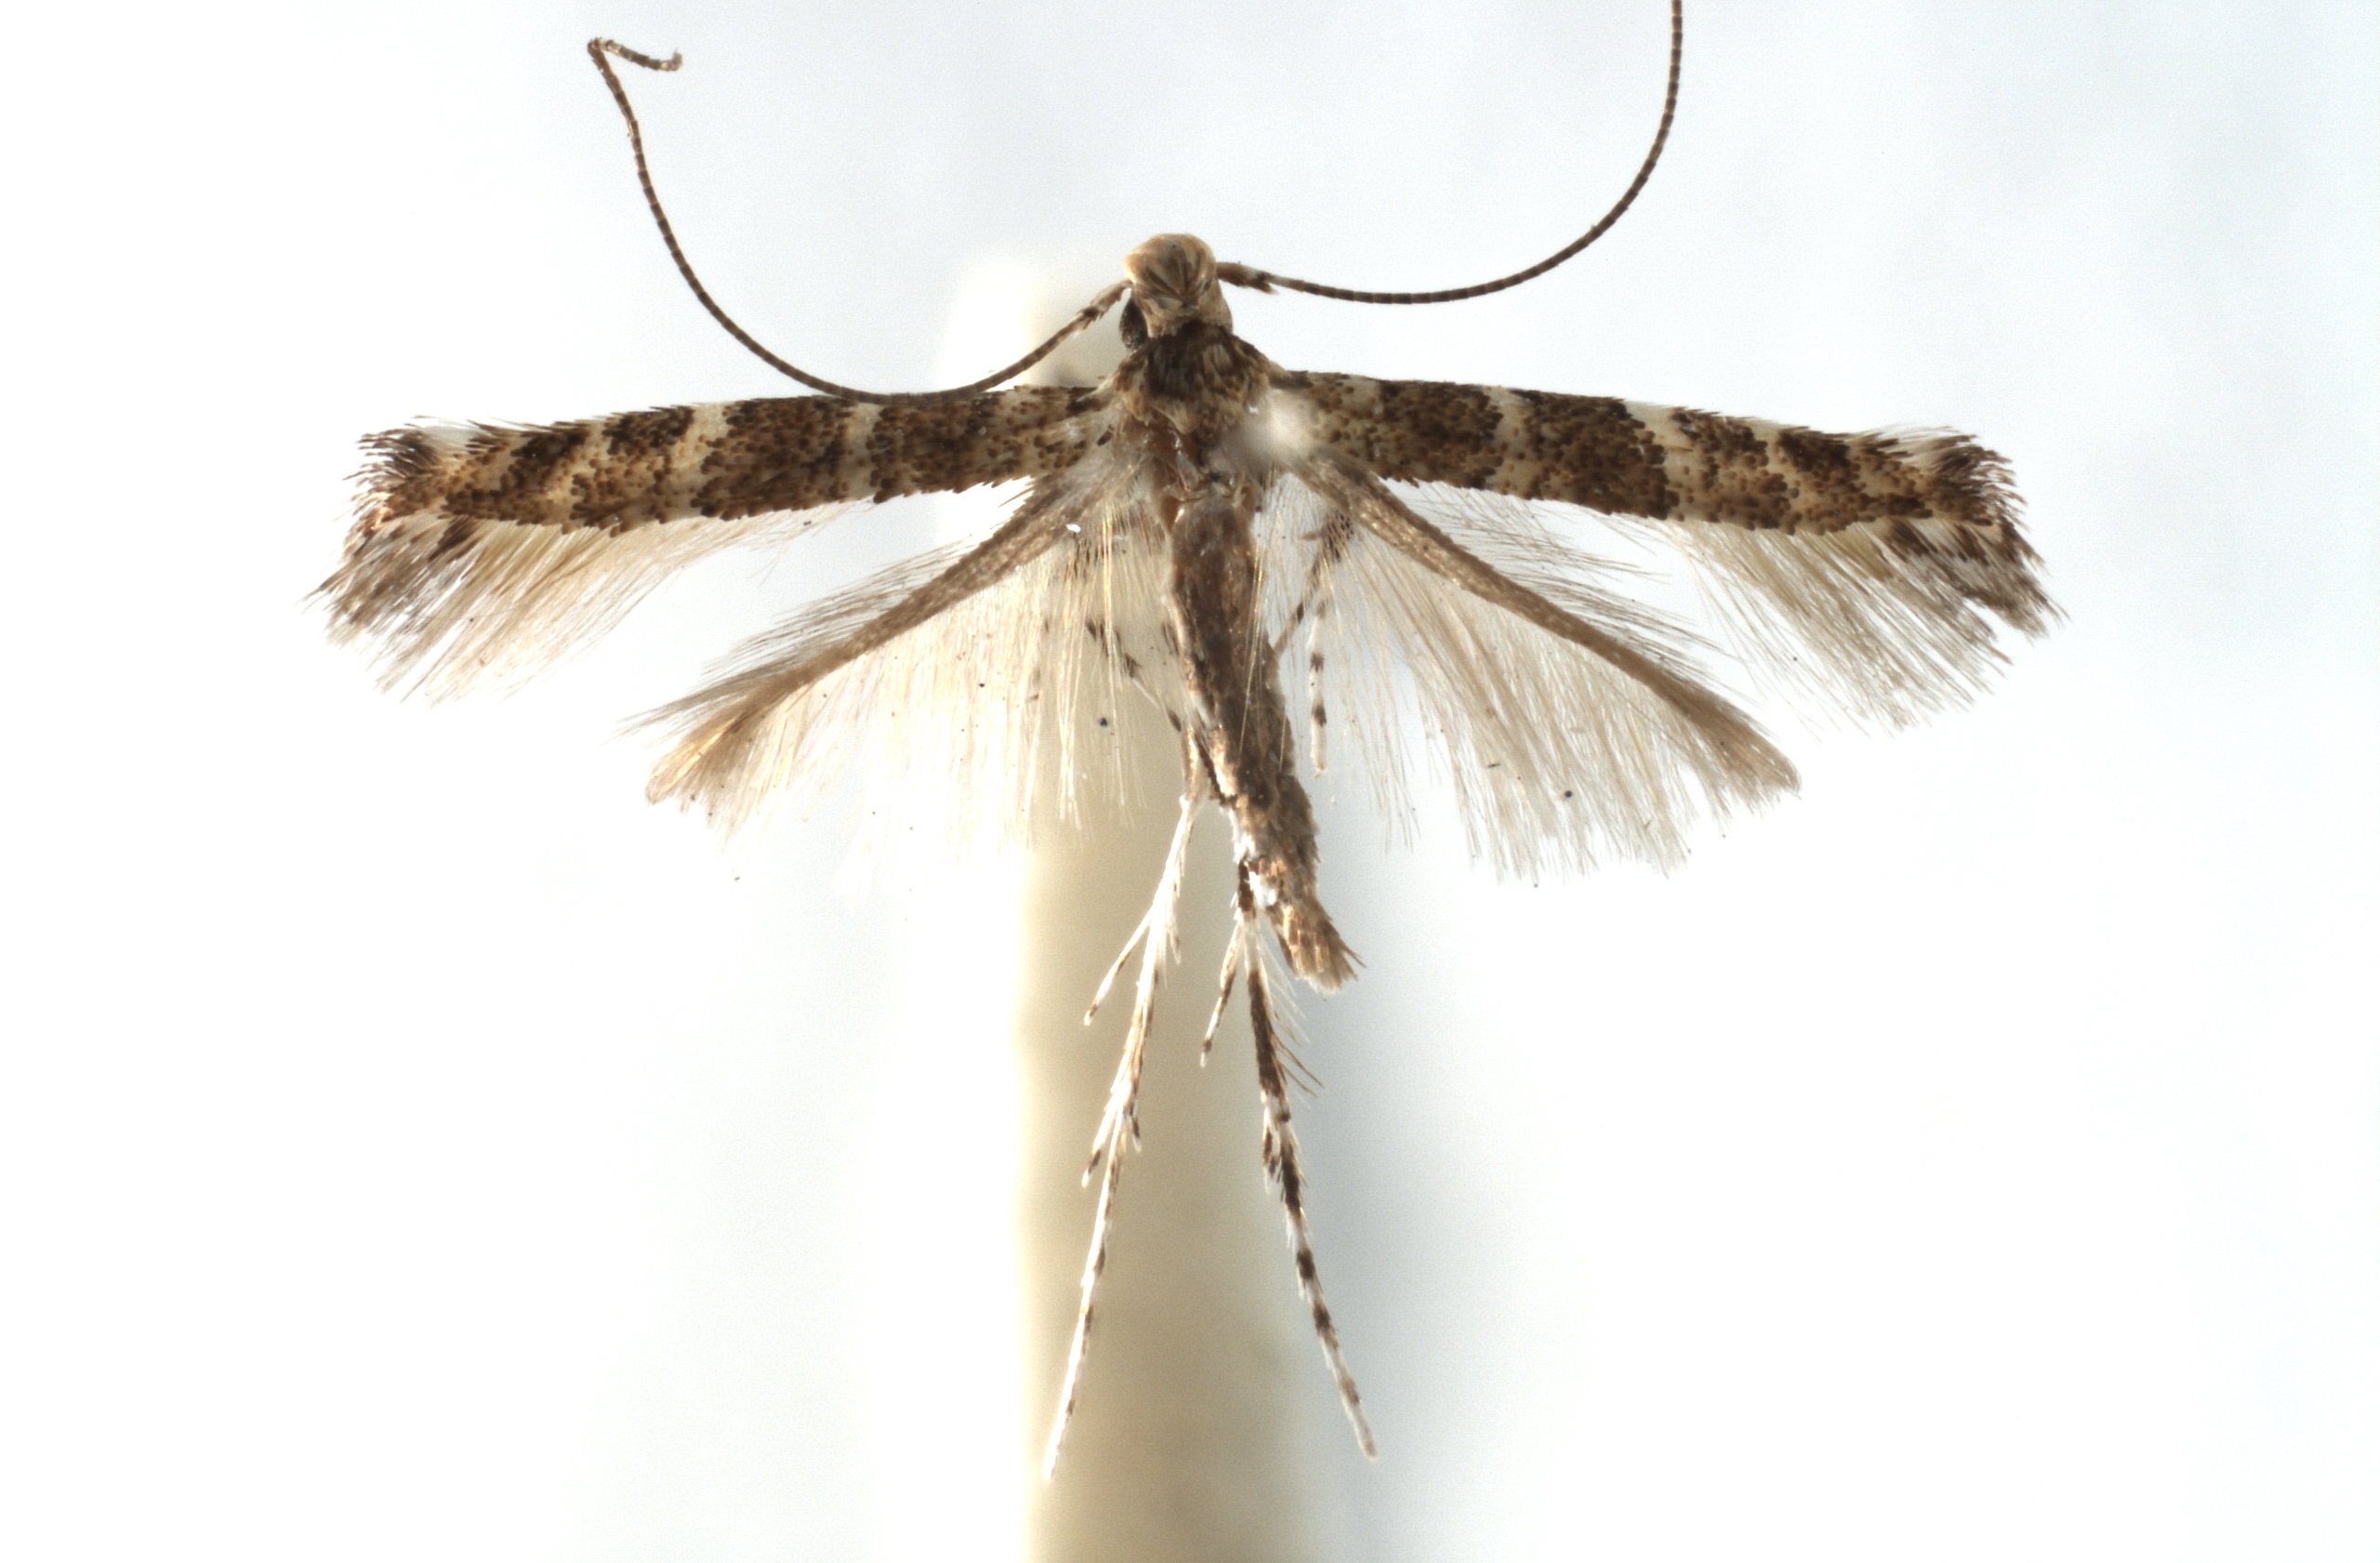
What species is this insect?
Spulerina isonoma
